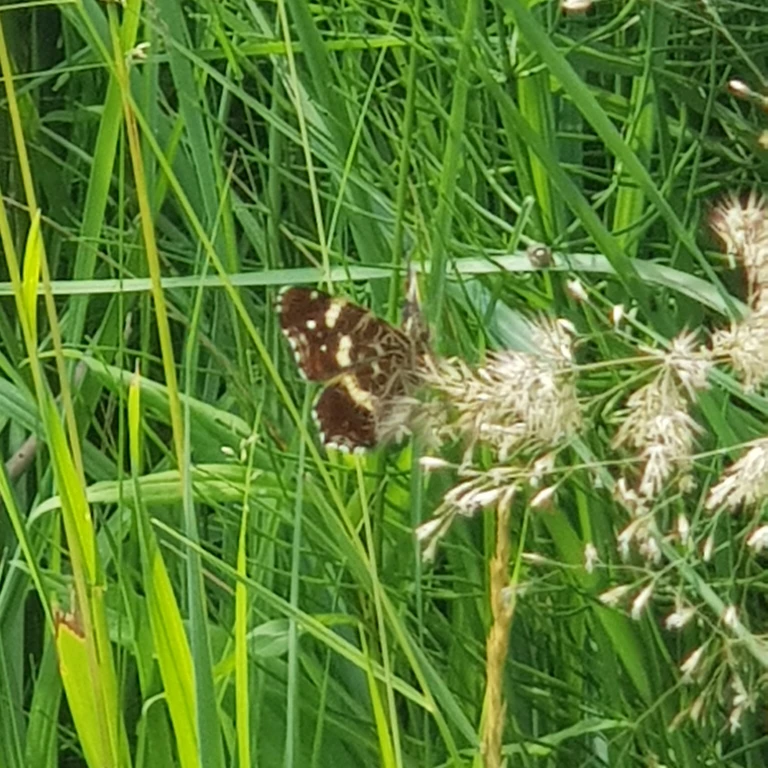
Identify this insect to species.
Araschnia levana
